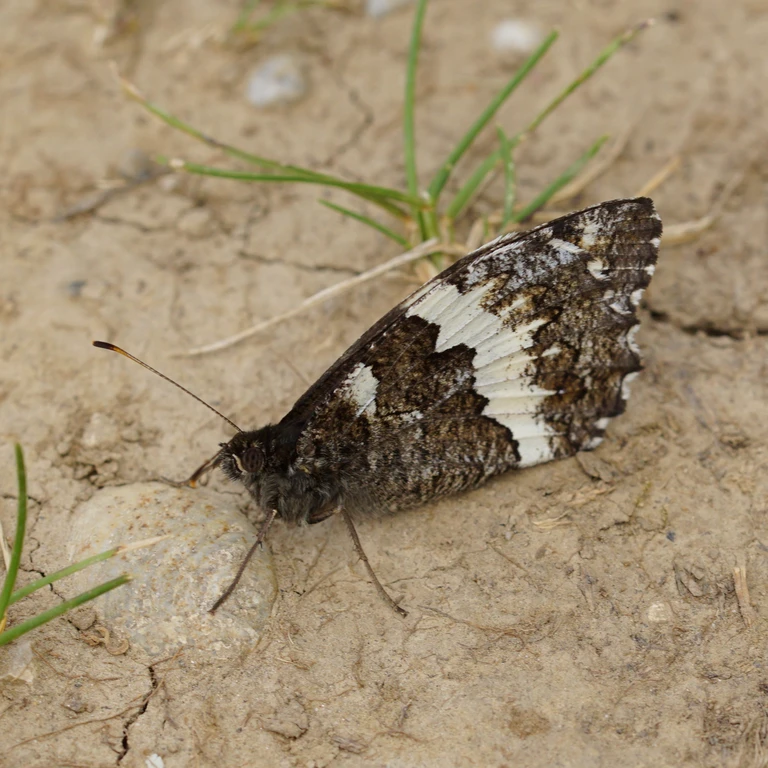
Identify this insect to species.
Brintesia circe
